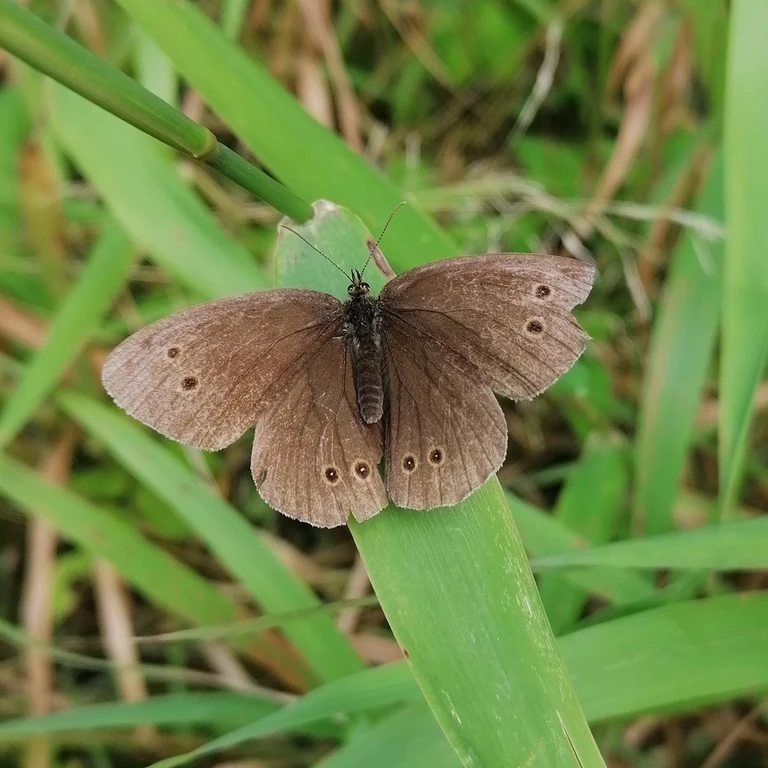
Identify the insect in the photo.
Aphantopus hyperantus
